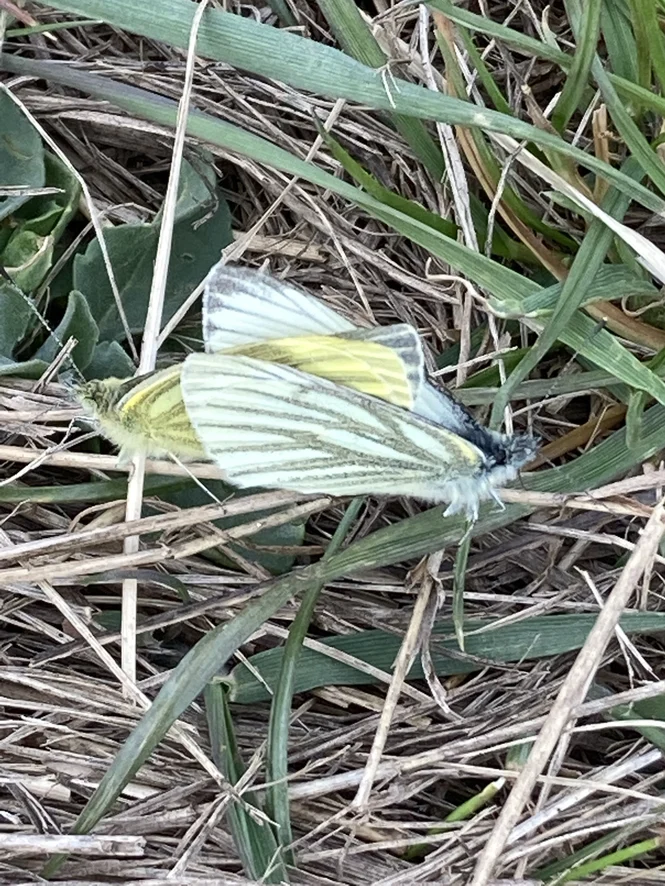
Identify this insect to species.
Pieris napi
